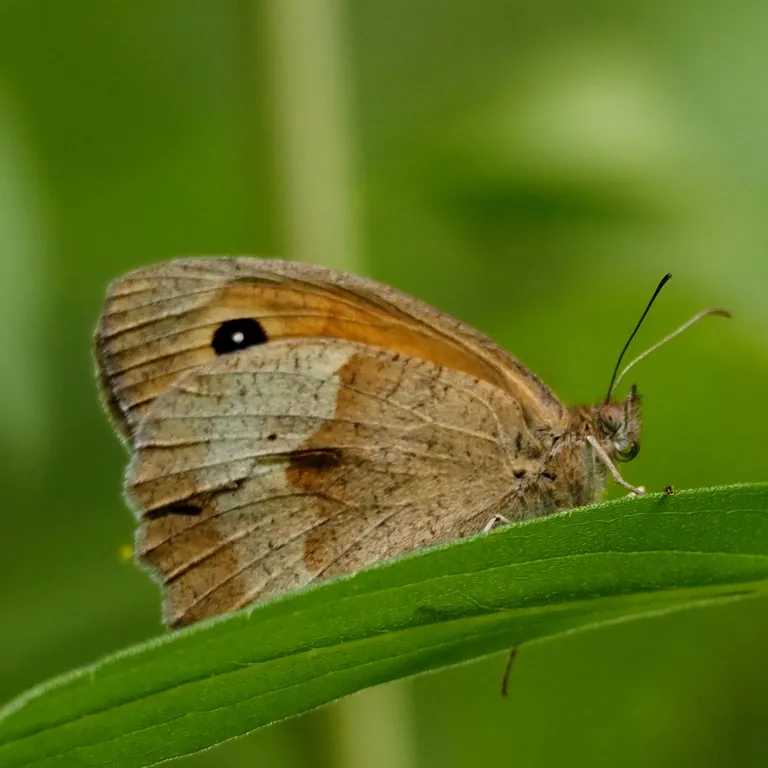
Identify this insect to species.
Maniola jurtina
